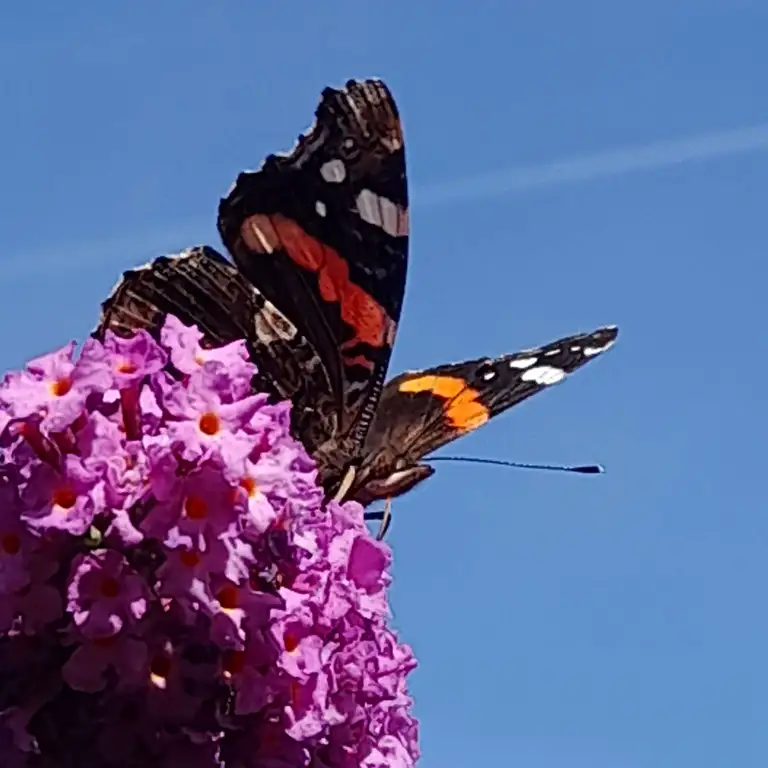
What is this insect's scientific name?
Vanessa atalanta
